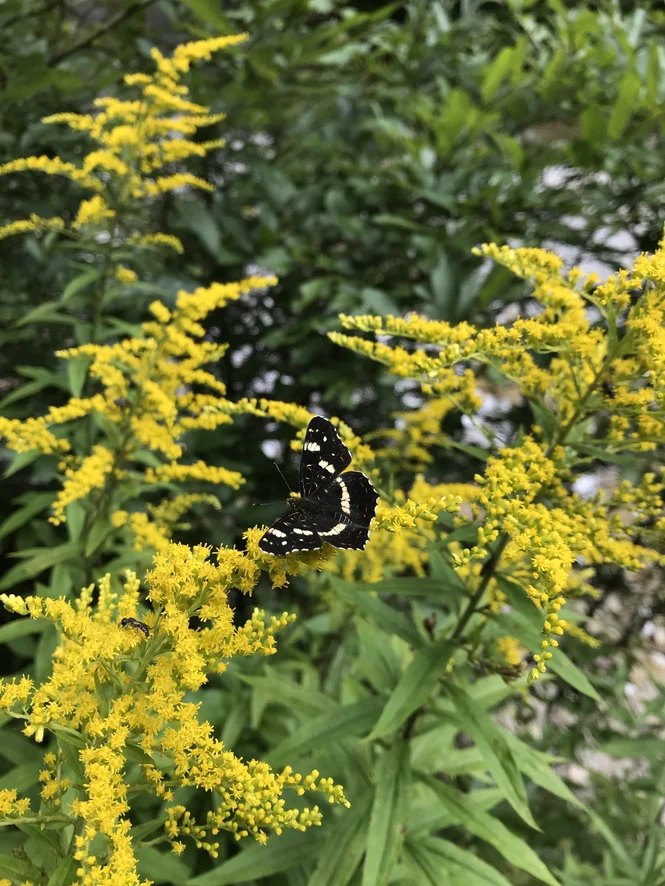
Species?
Araschnia levana
